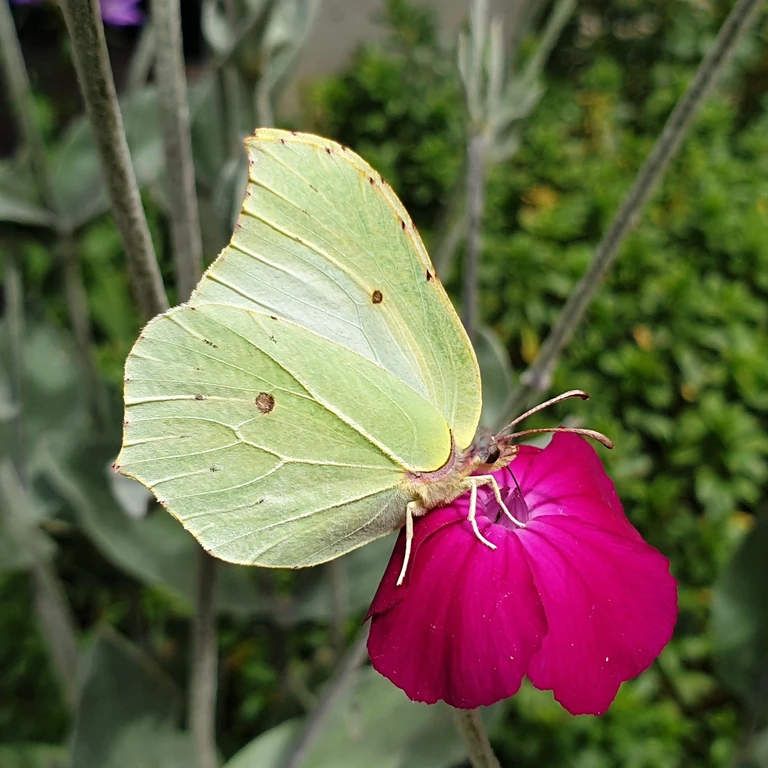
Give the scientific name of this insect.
Gonepteryx rhamni
